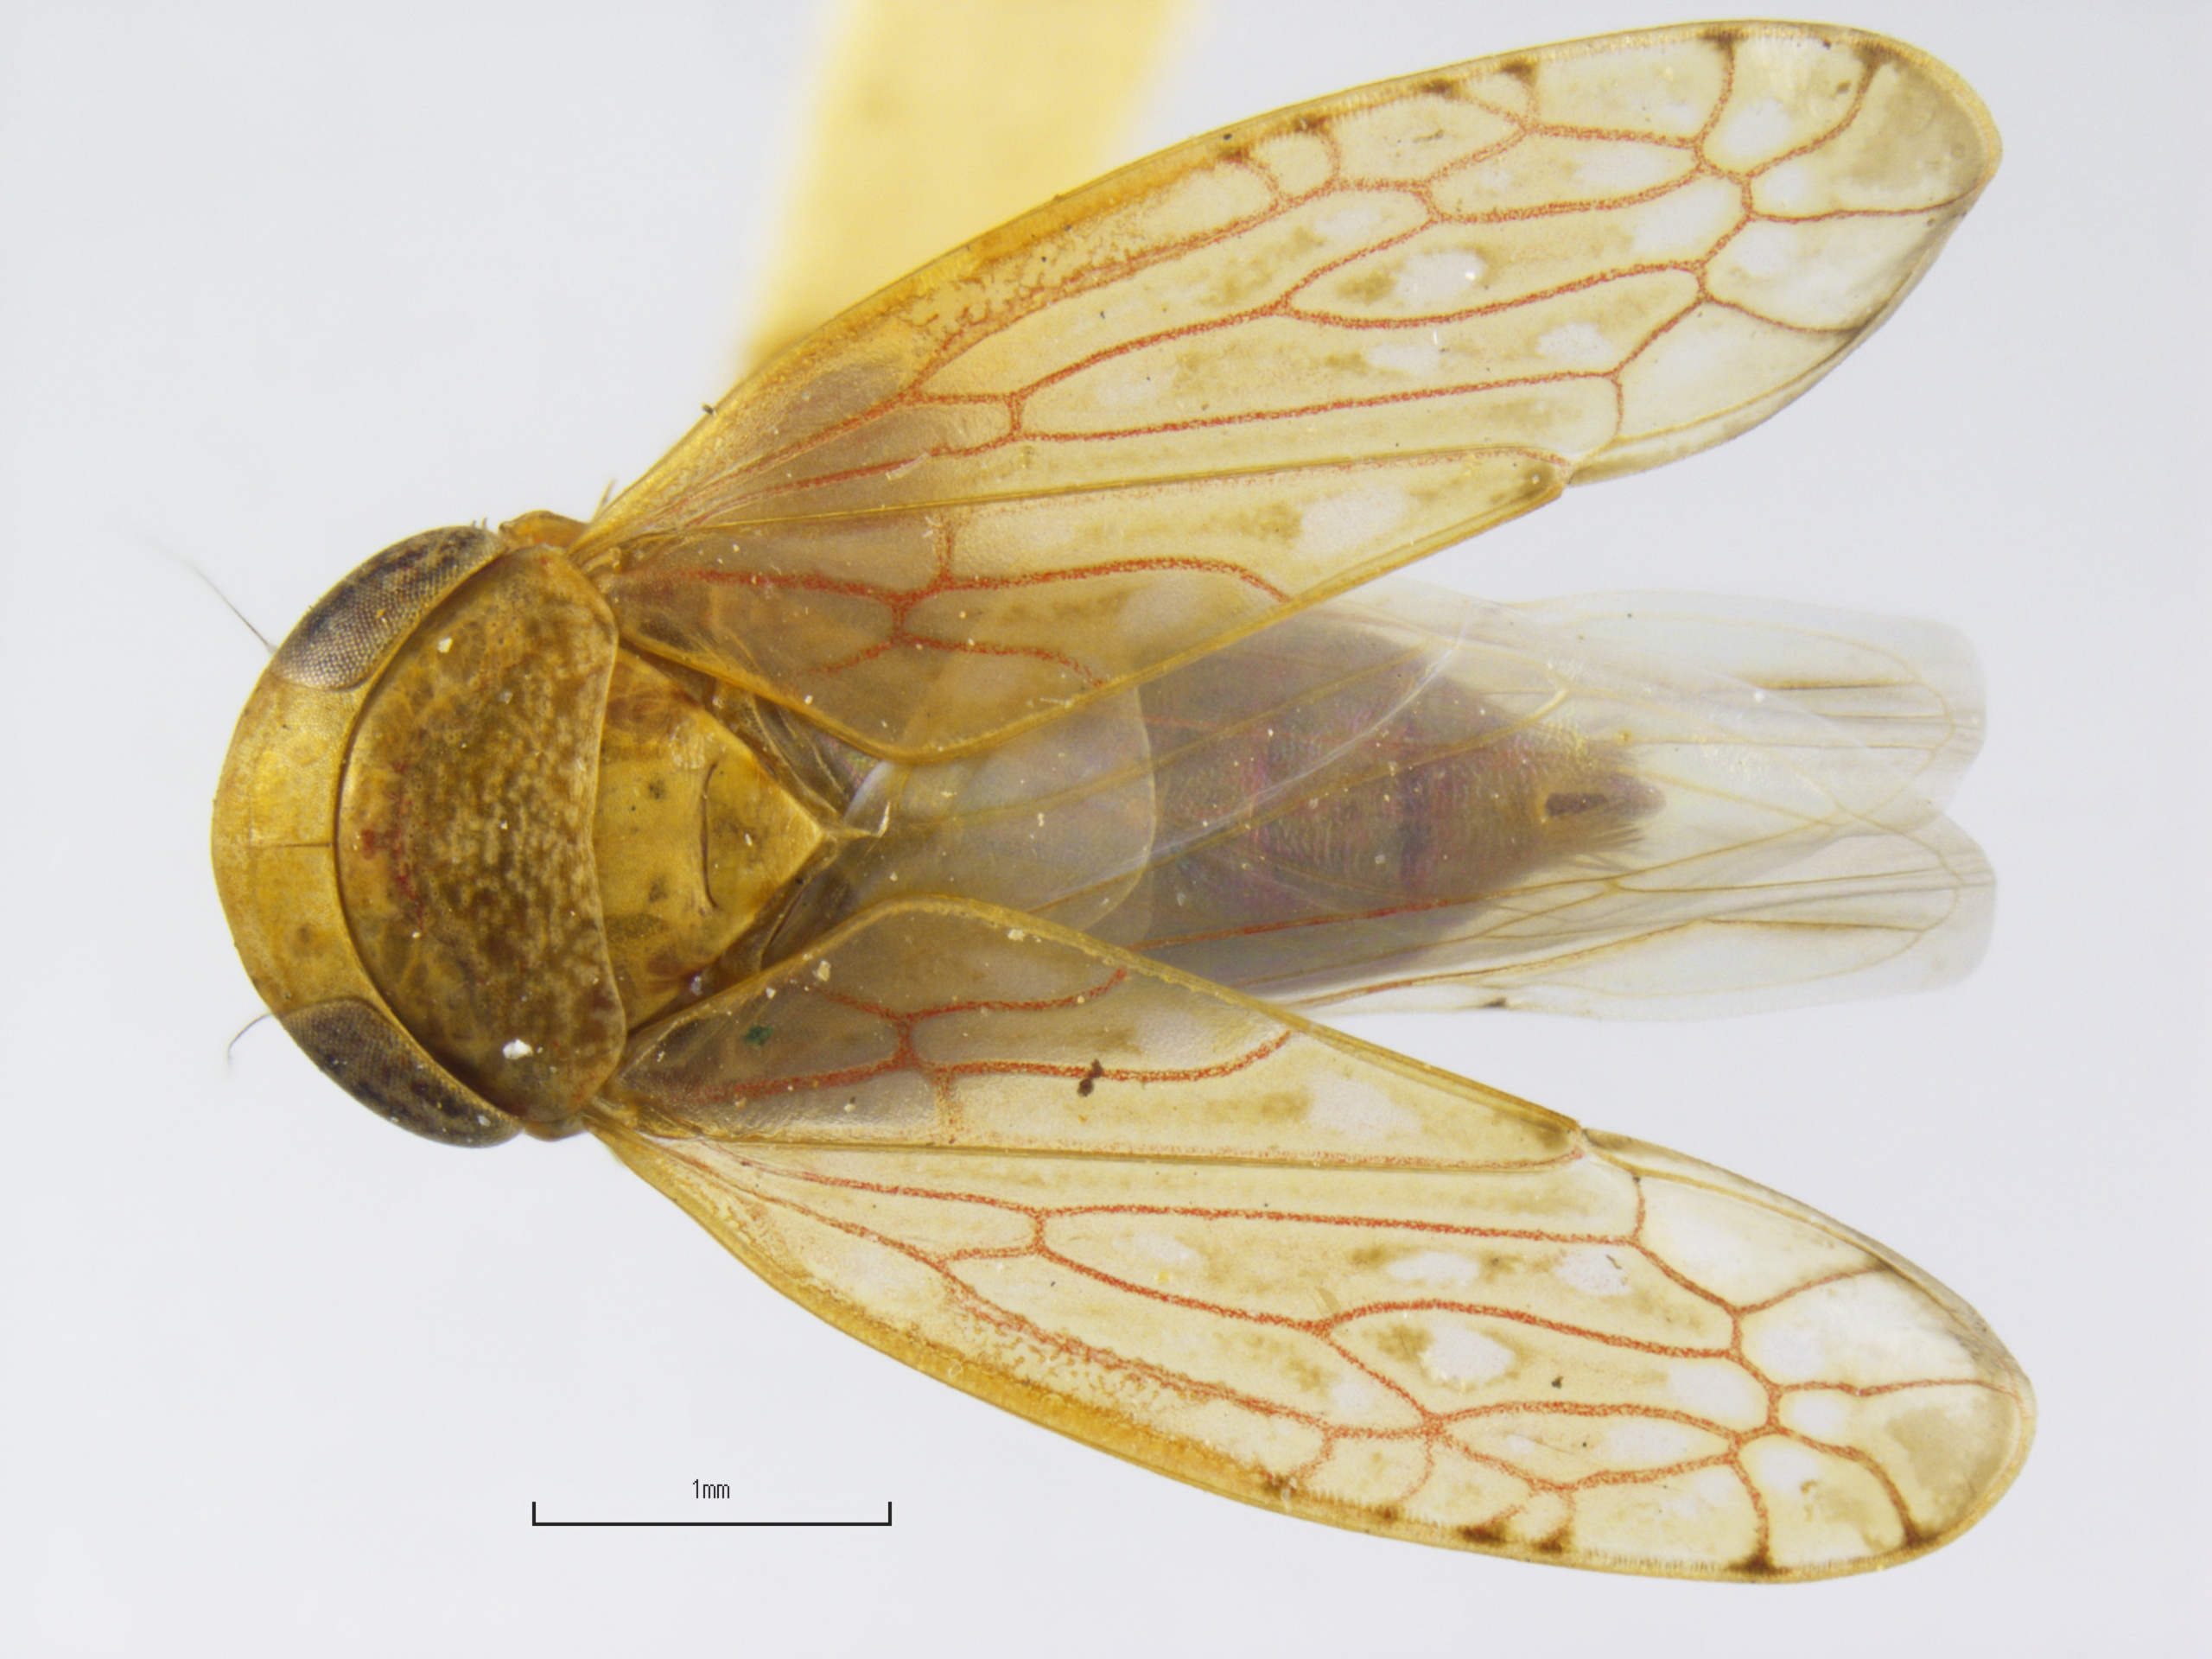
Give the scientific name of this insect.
Menosoma stonei
